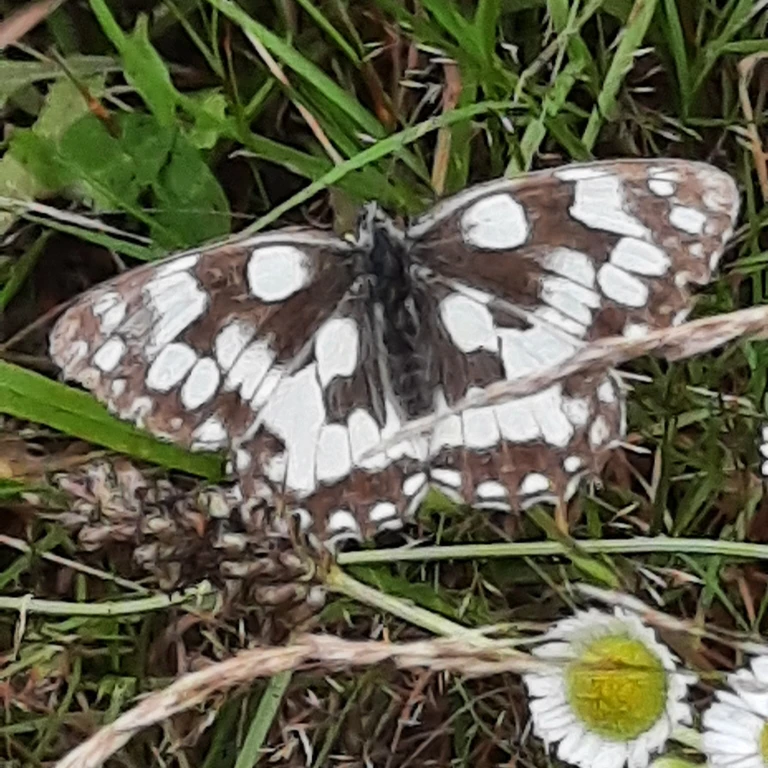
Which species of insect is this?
Melanargia galathea
